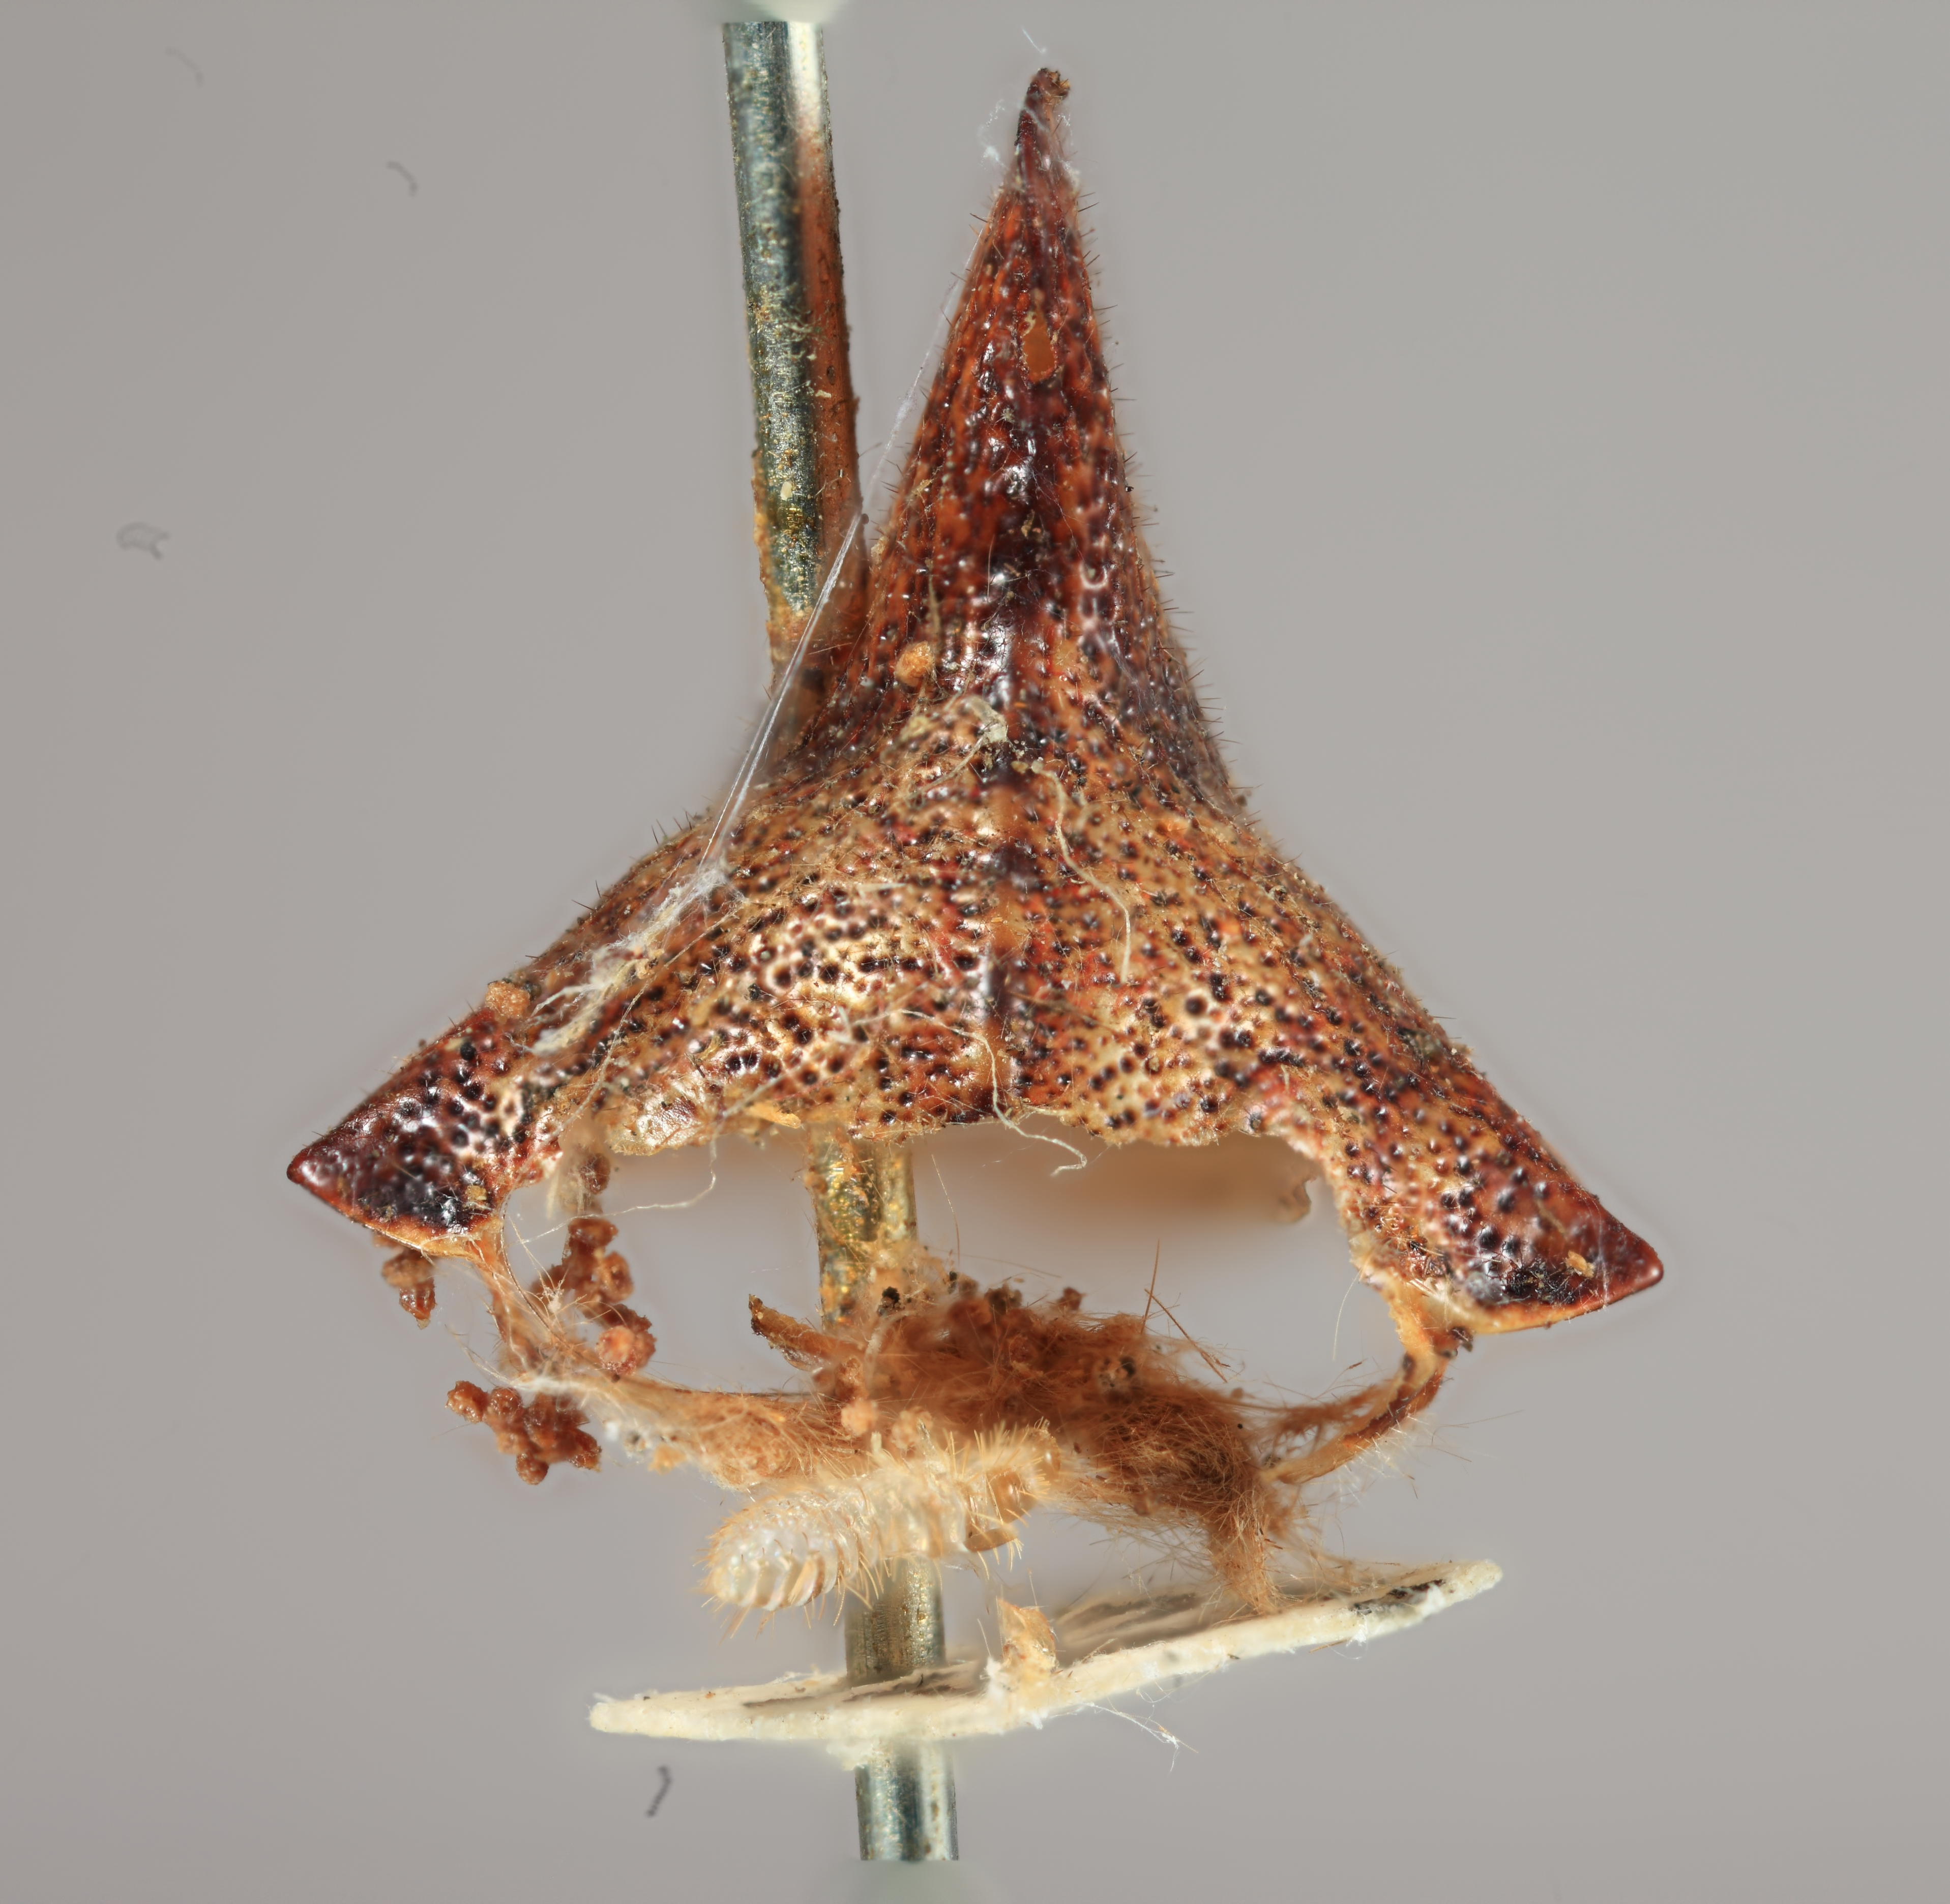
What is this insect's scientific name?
Telamona magniloba
